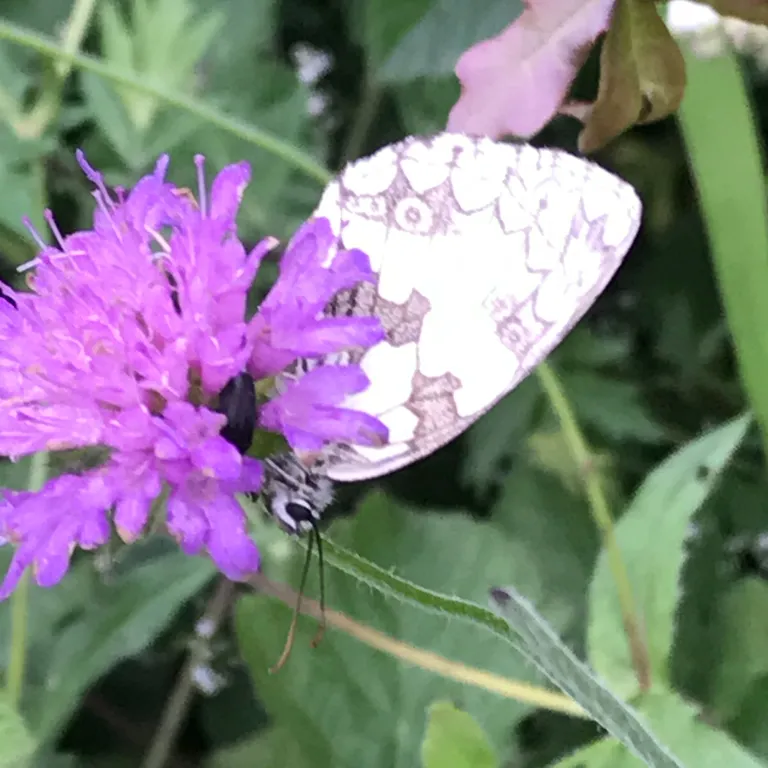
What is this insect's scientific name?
Melanargia galathea
